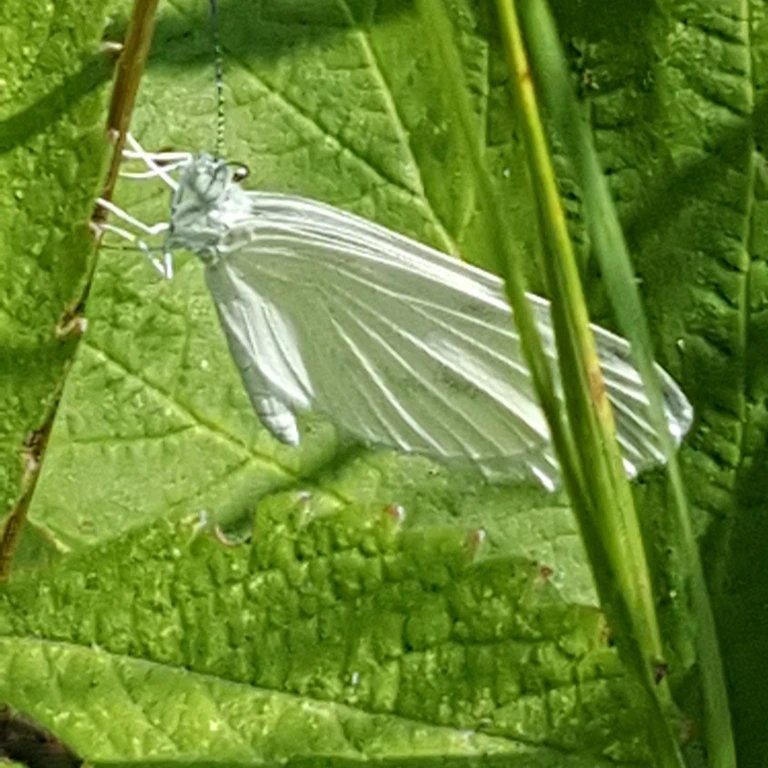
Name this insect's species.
Leptidea sinapis/juvernica
